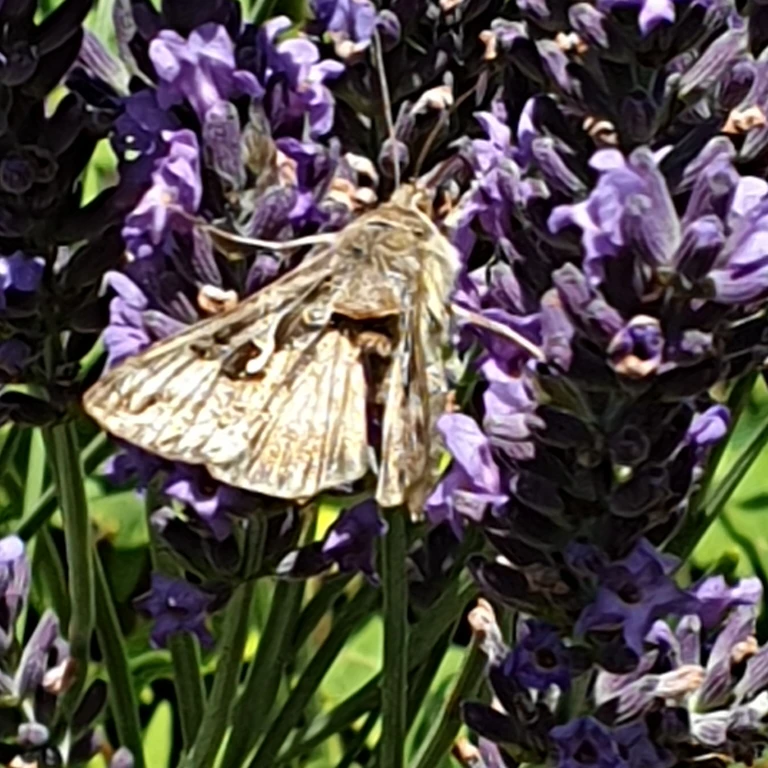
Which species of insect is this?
Autographa gamma
